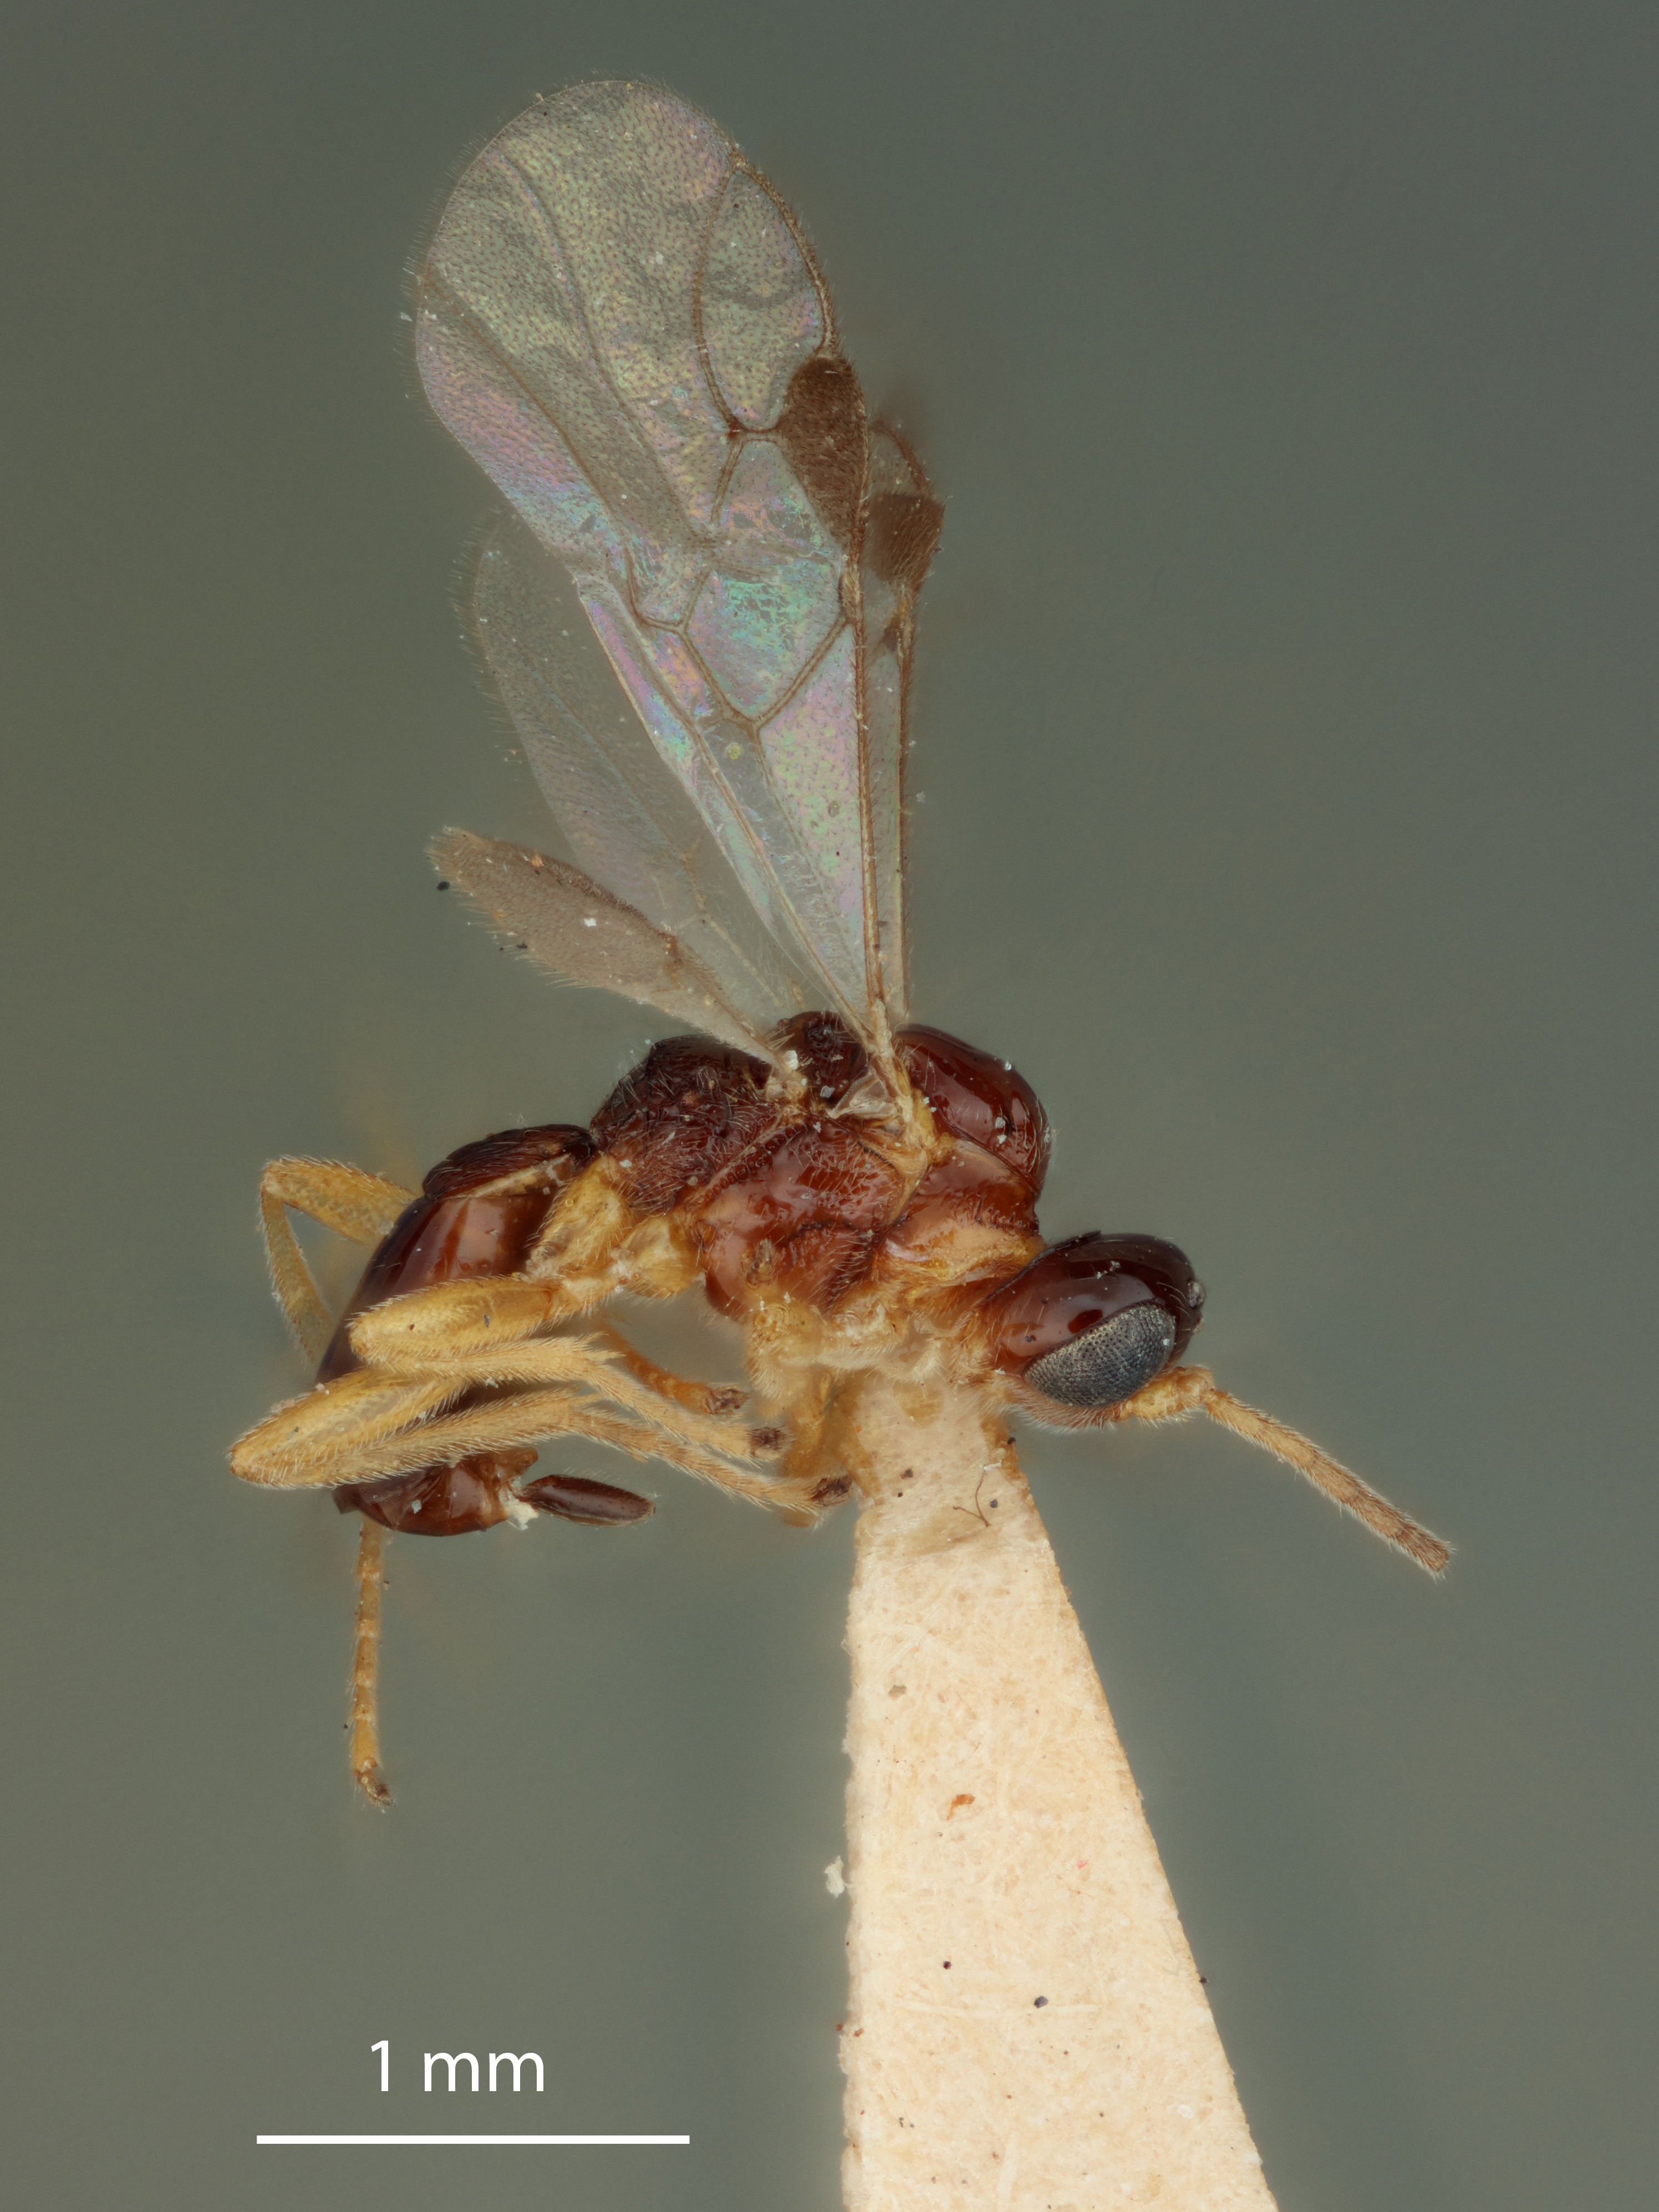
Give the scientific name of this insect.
Syrrhizus diarroticae
